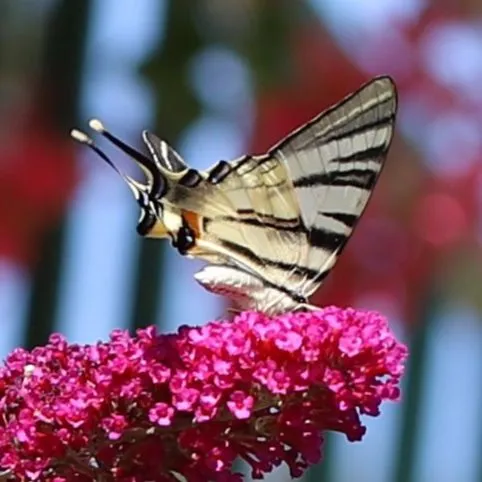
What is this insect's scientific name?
Iphiclides podalirius
